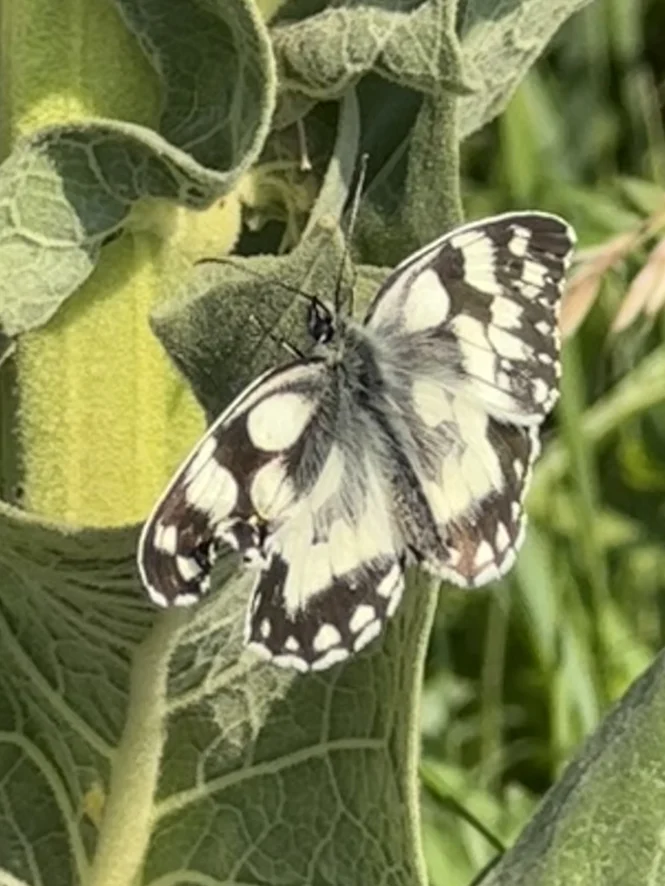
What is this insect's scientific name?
Melanargia galathea
